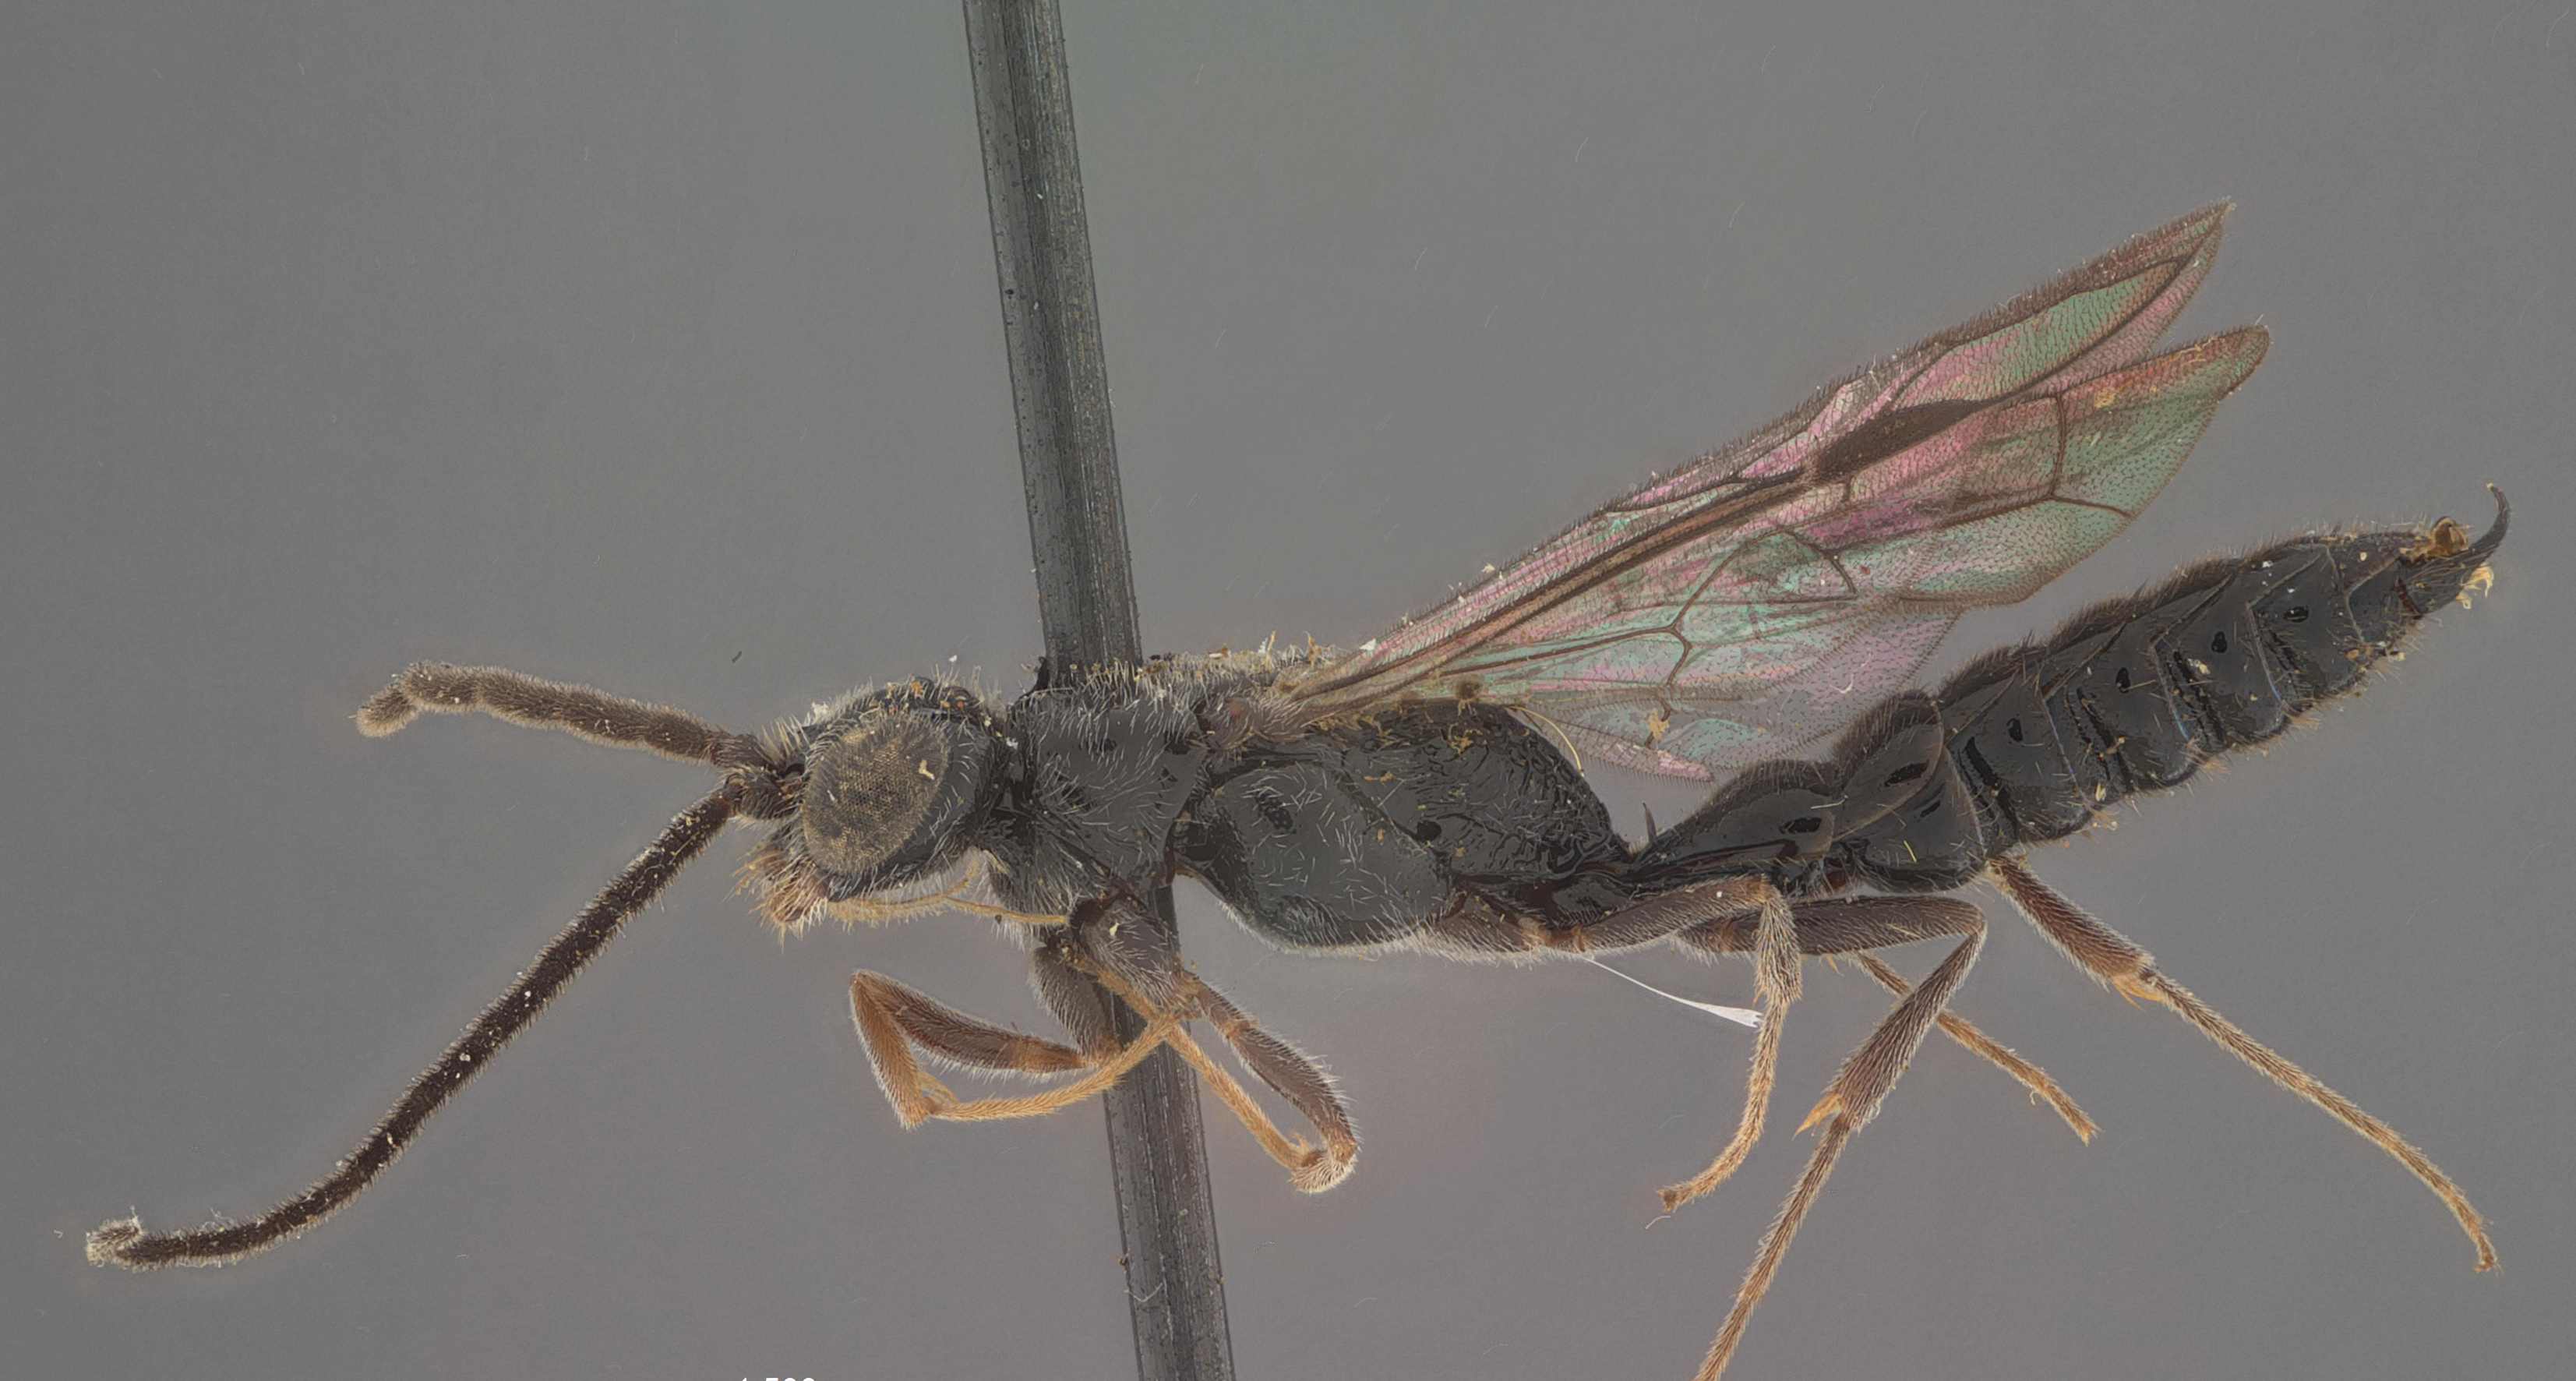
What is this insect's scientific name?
Methocha lambertoni
